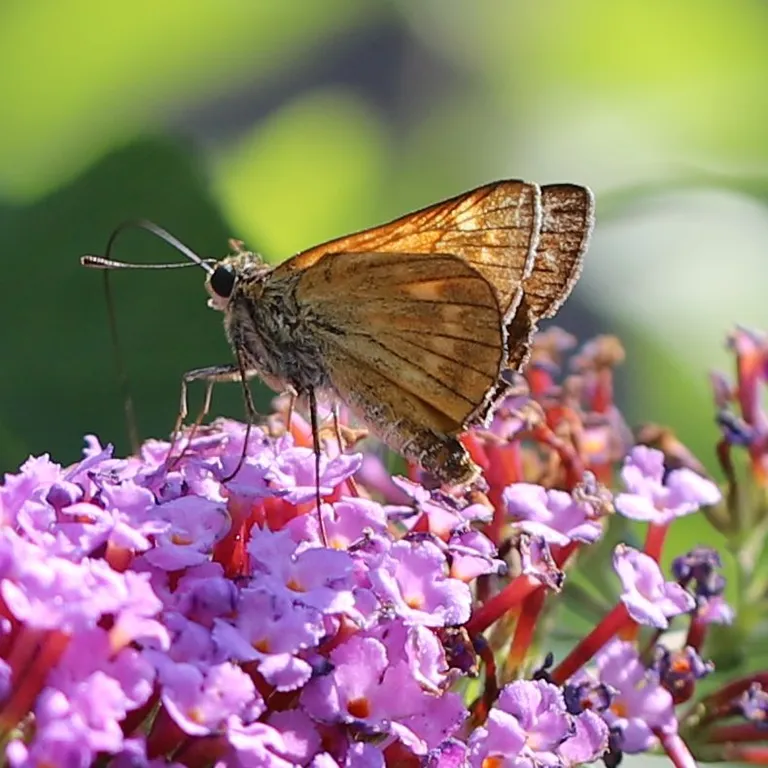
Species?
Ochlodes sylvanus (also Ochlodes venata)
